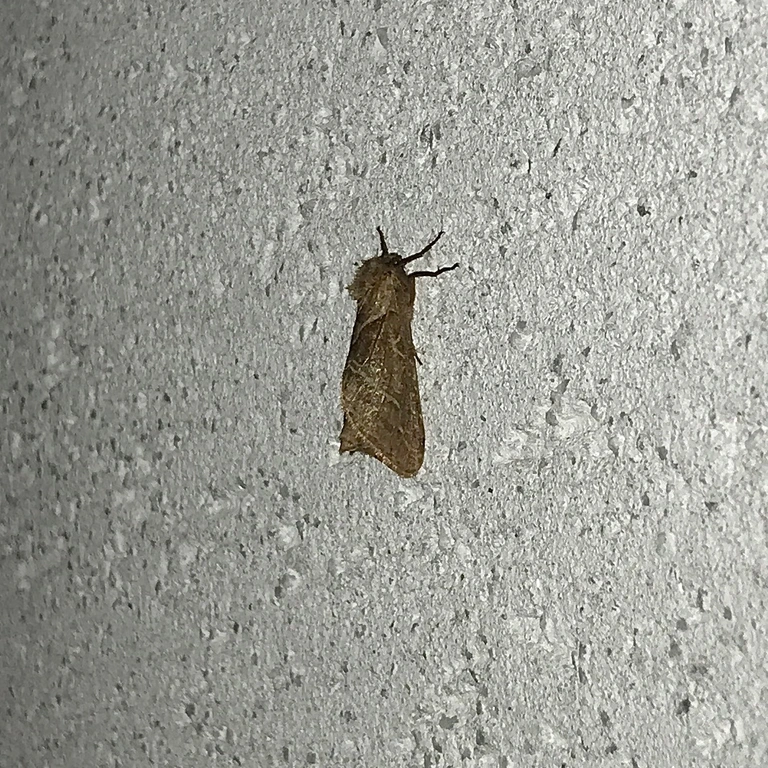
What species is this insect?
Triodia sylvina
